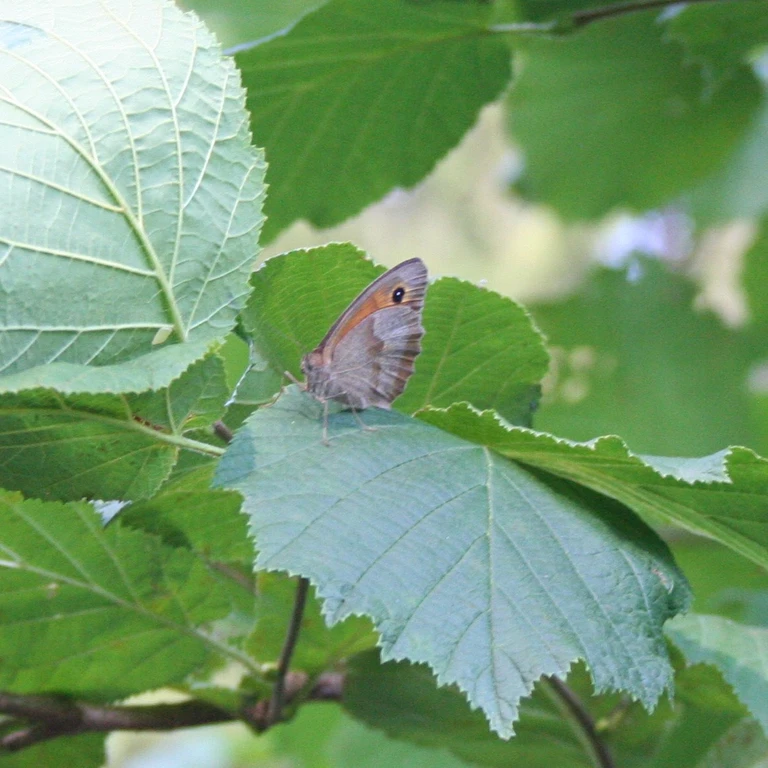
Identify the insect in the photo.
Maniola jurtina
